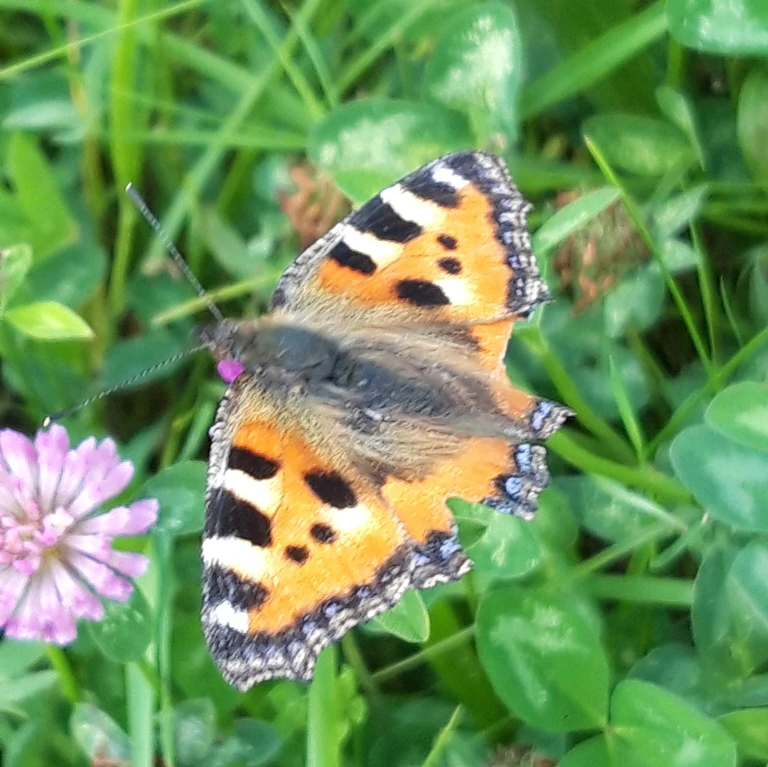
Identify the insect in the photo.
Aglais urticae
